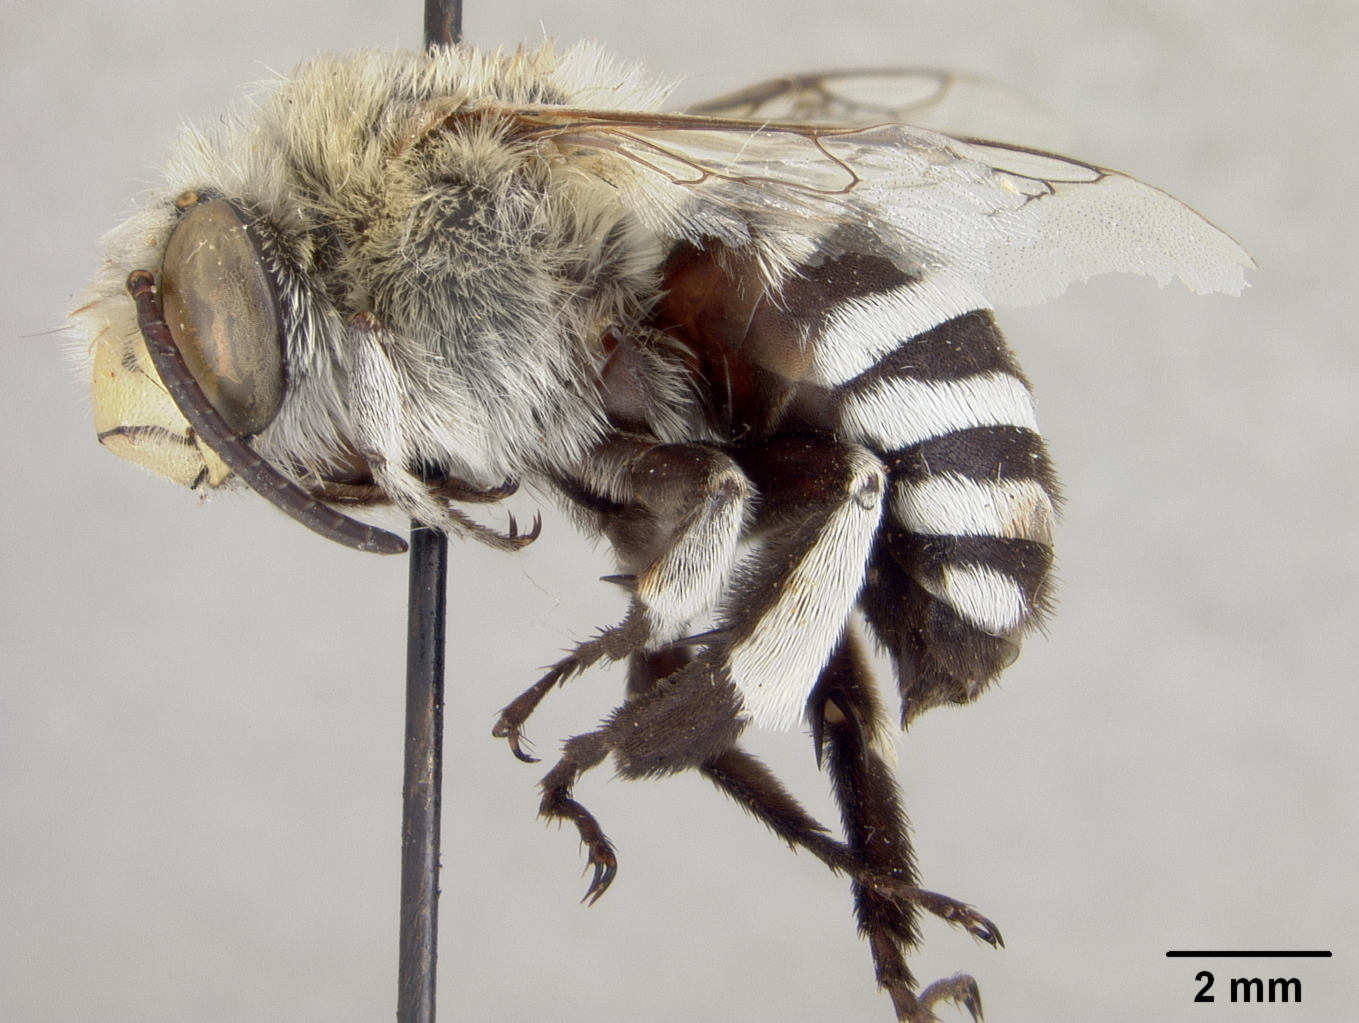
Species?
Anthophora quadrifasciata
